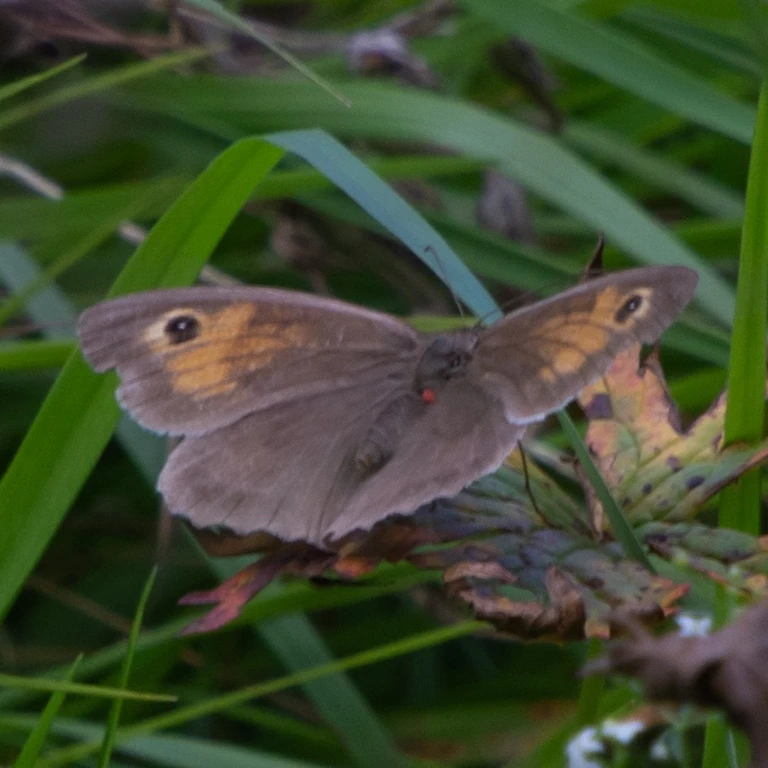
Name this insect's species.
Maniola jurtina
